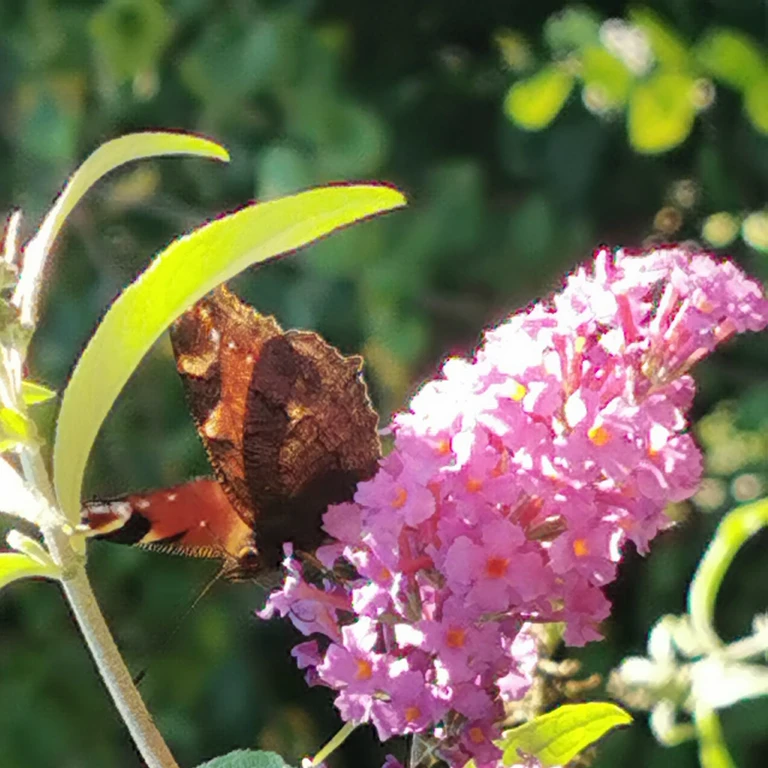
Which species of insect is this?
Aglais io
